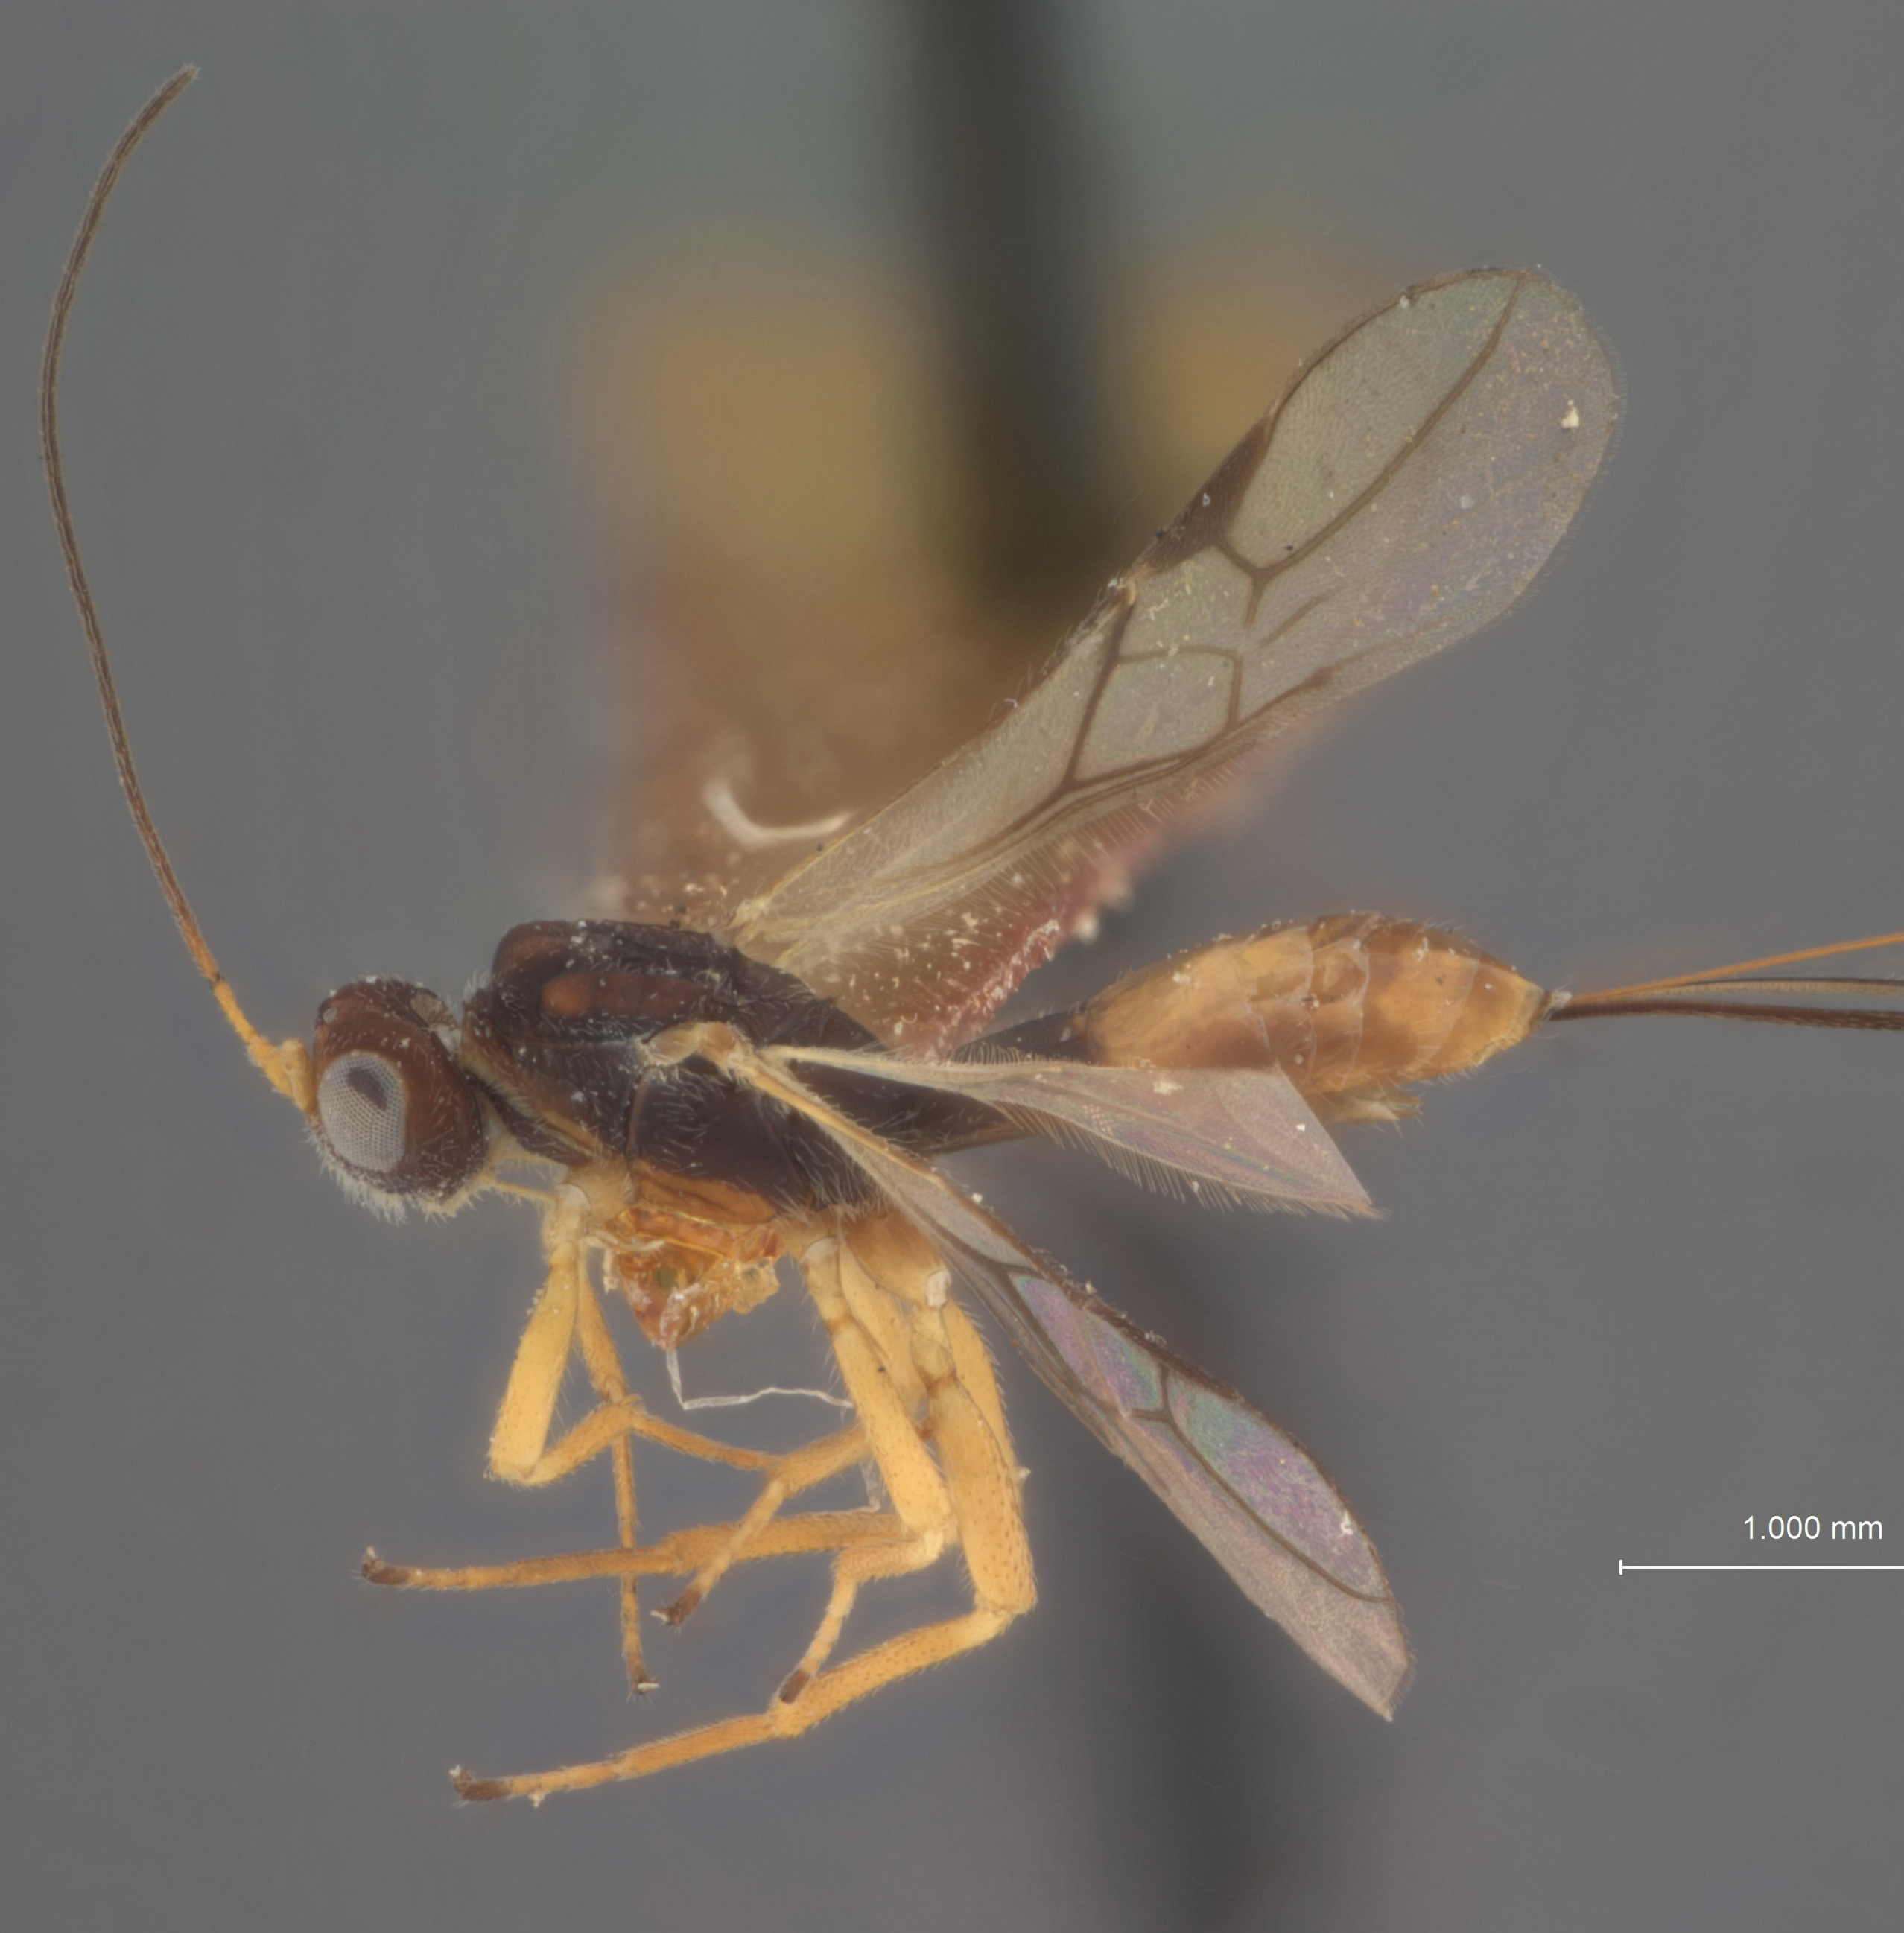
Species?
Ecphylus hicoriae
